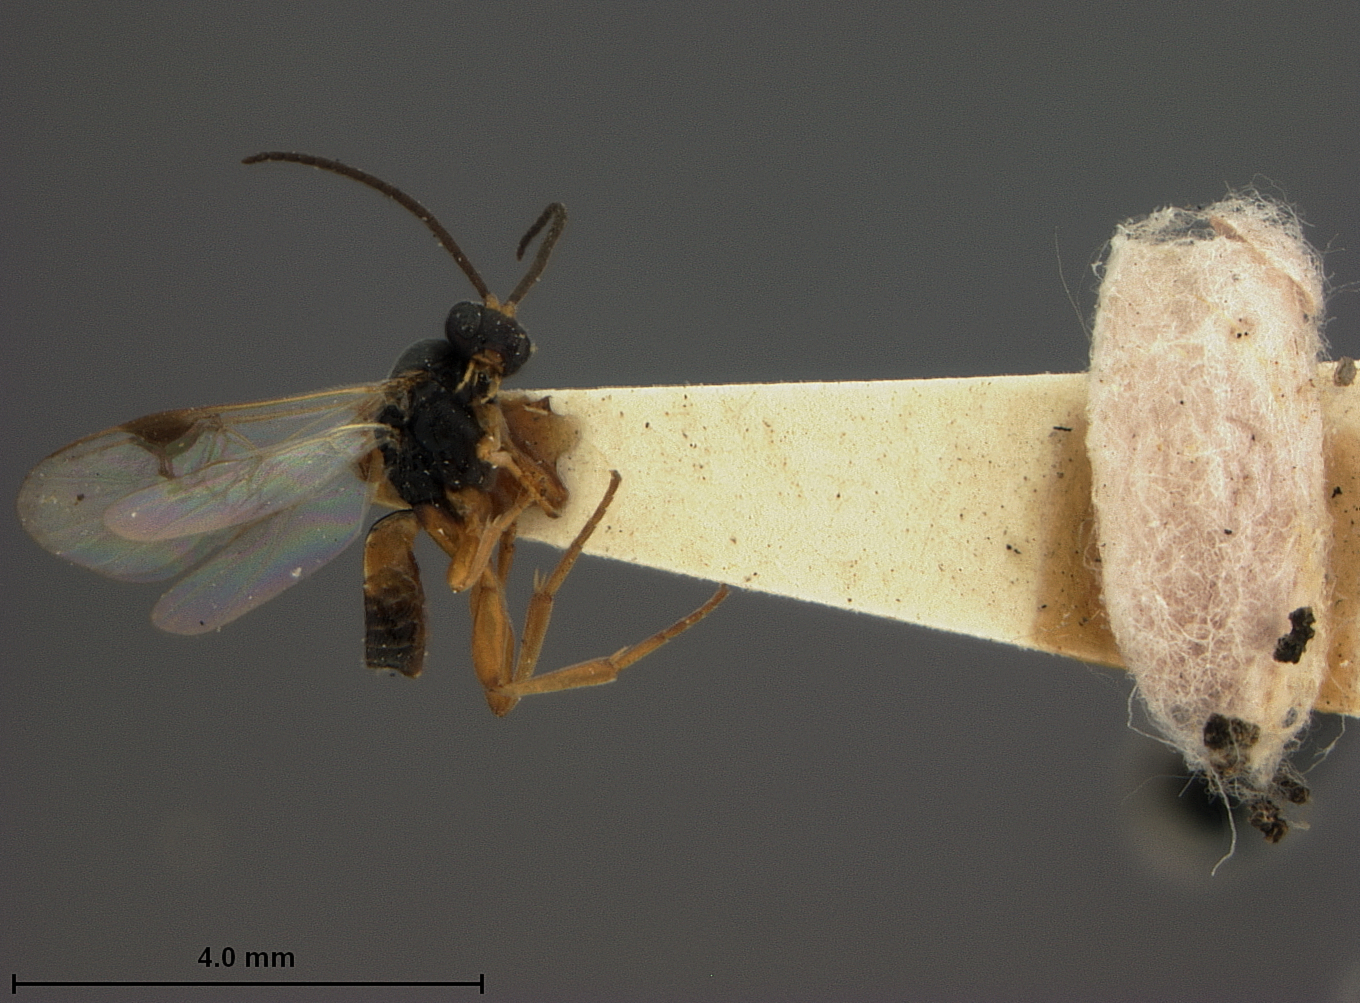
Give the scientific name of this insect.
Apanteles clisiocampae
